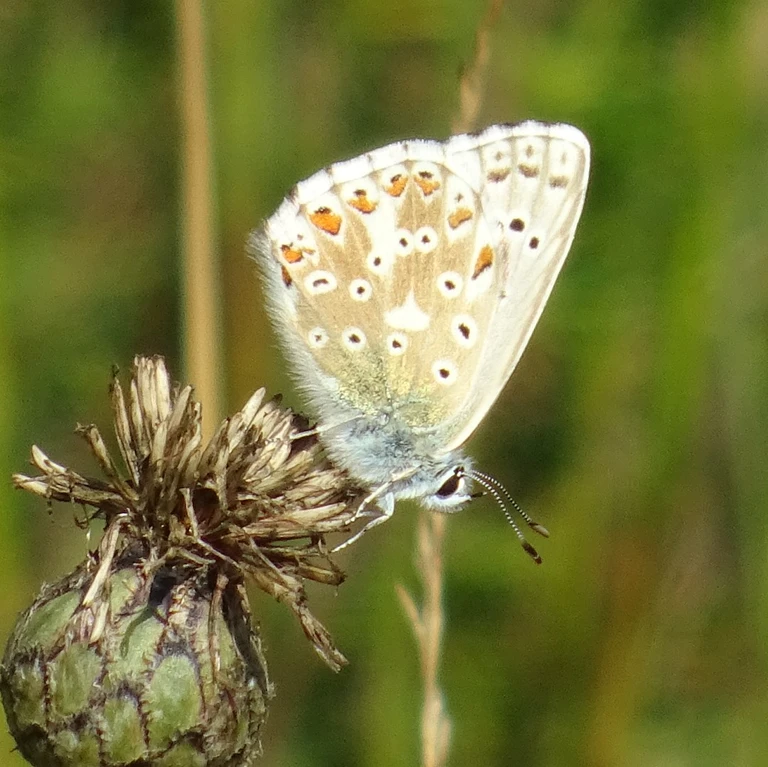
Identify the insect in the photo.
Lysandra coridon
